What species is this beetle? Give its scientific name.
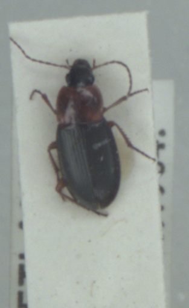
Calathus melanocephalus
